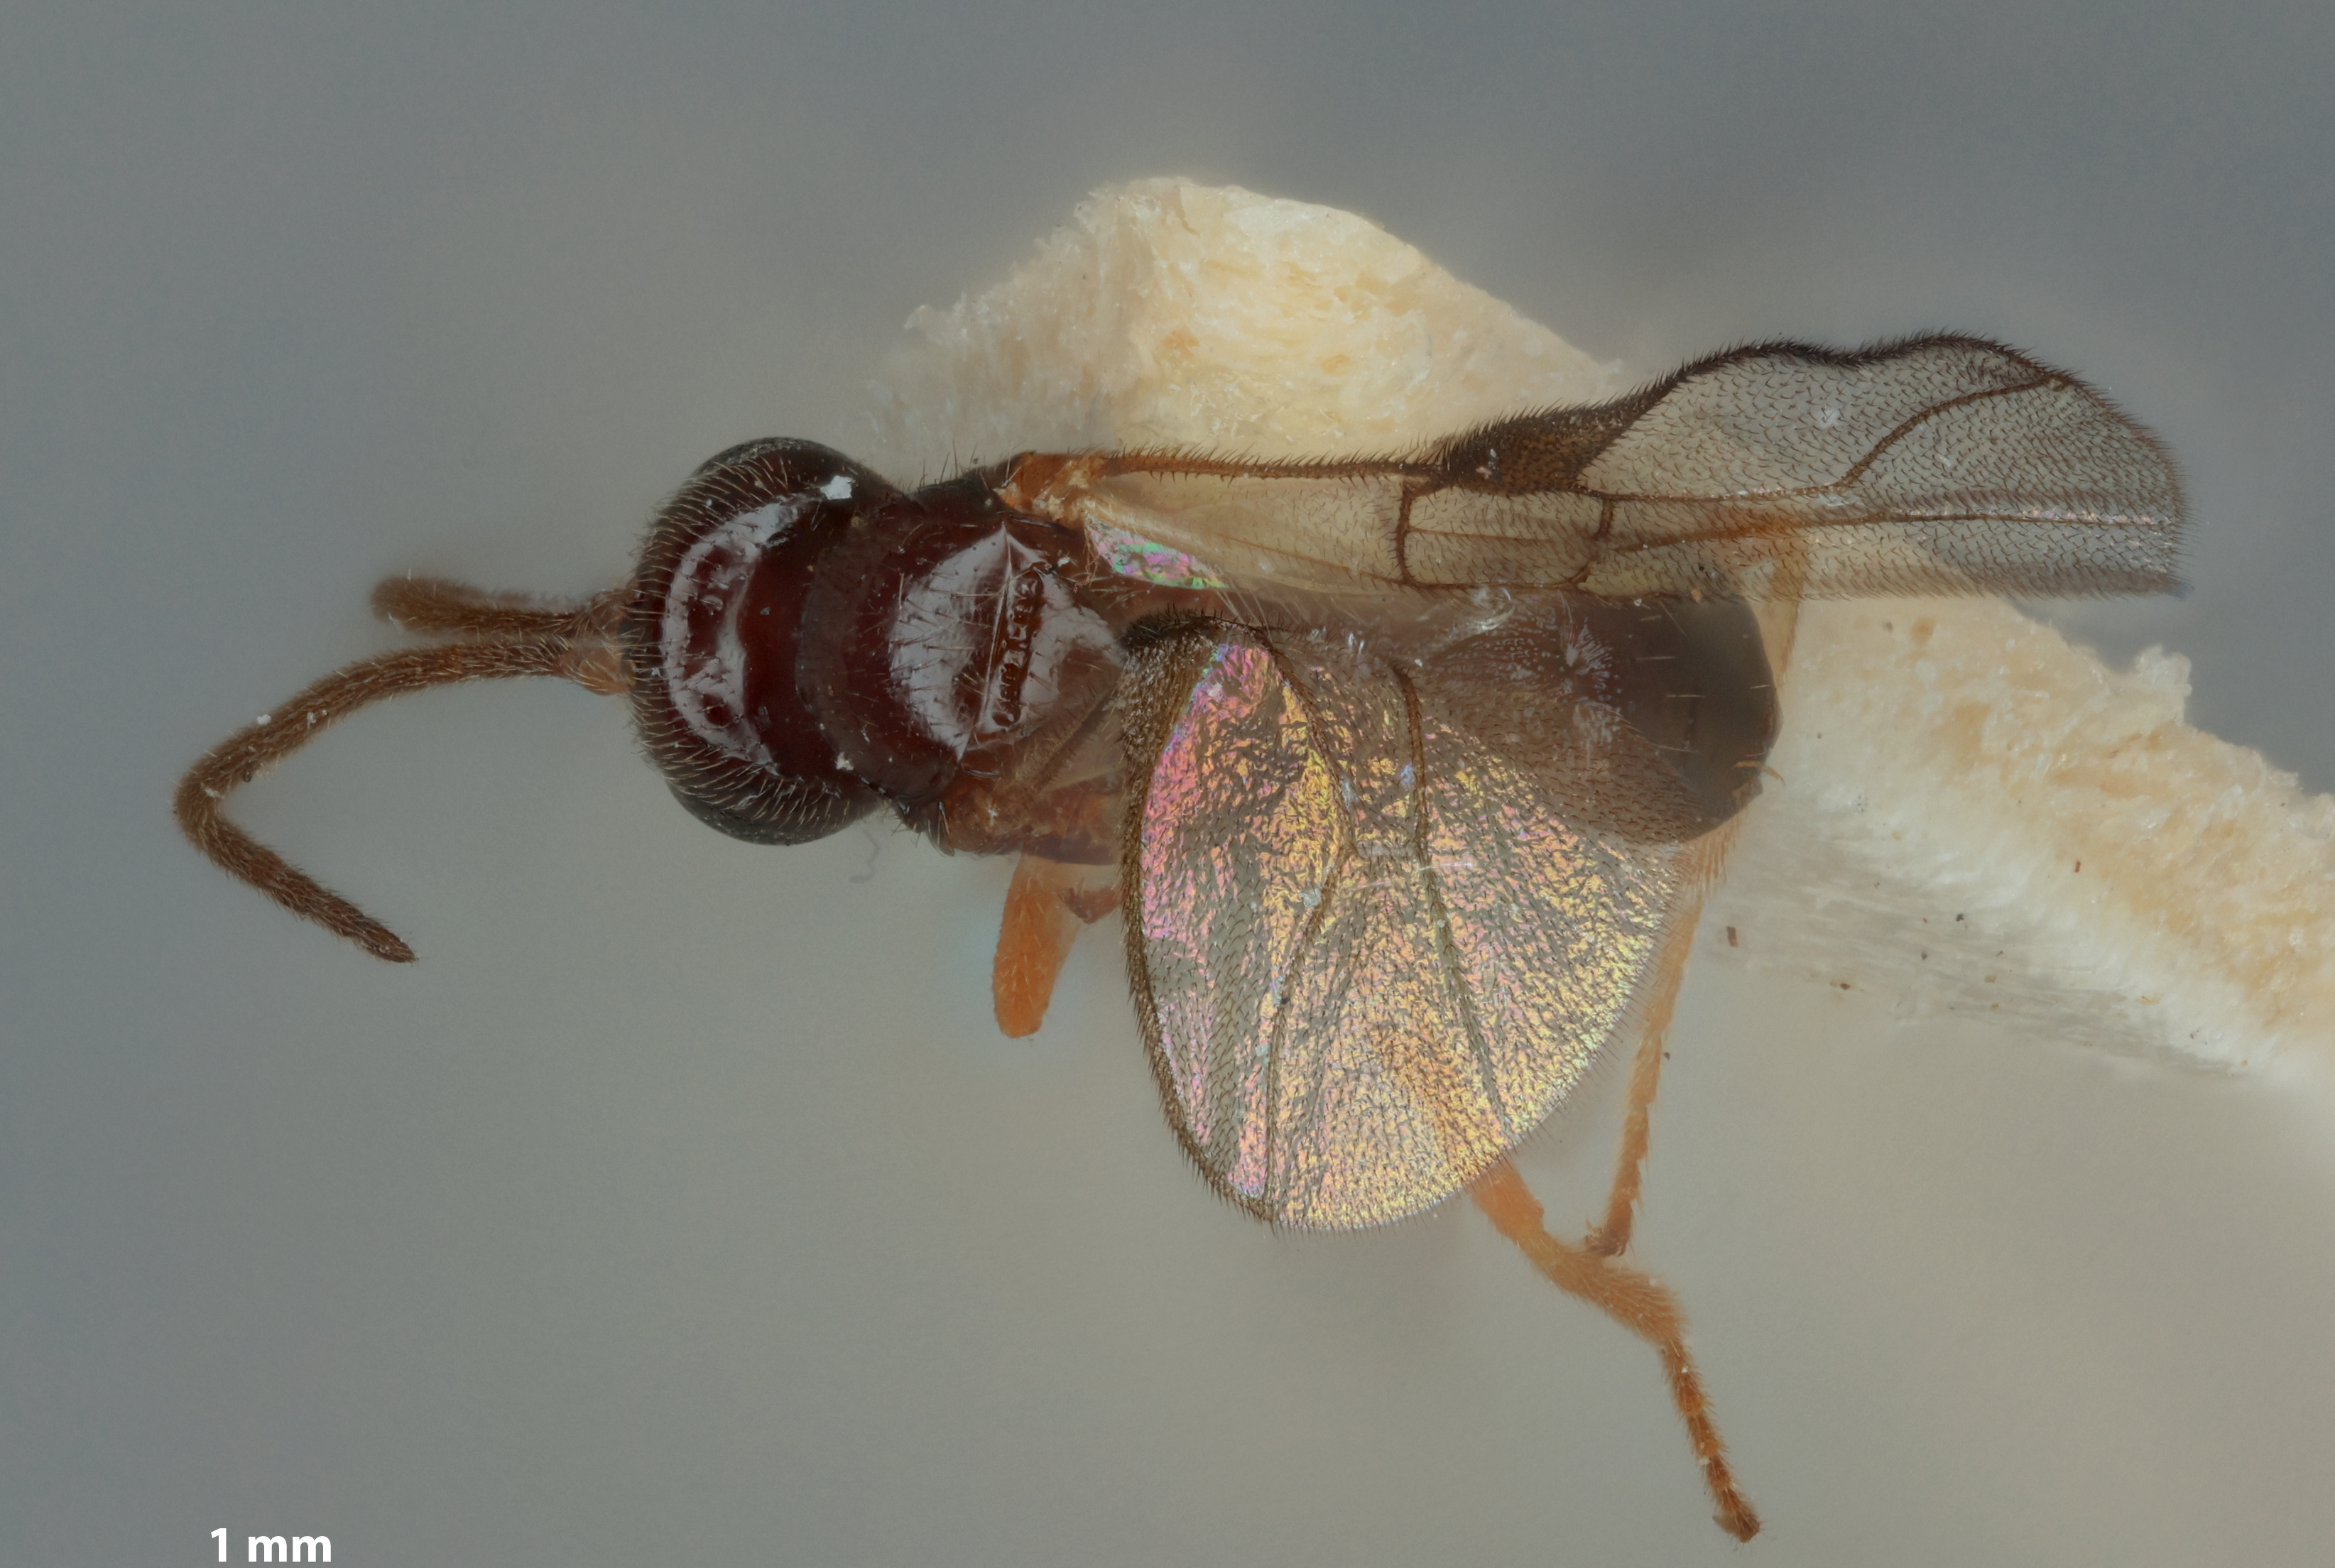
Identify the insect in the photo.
Opius panamanus
